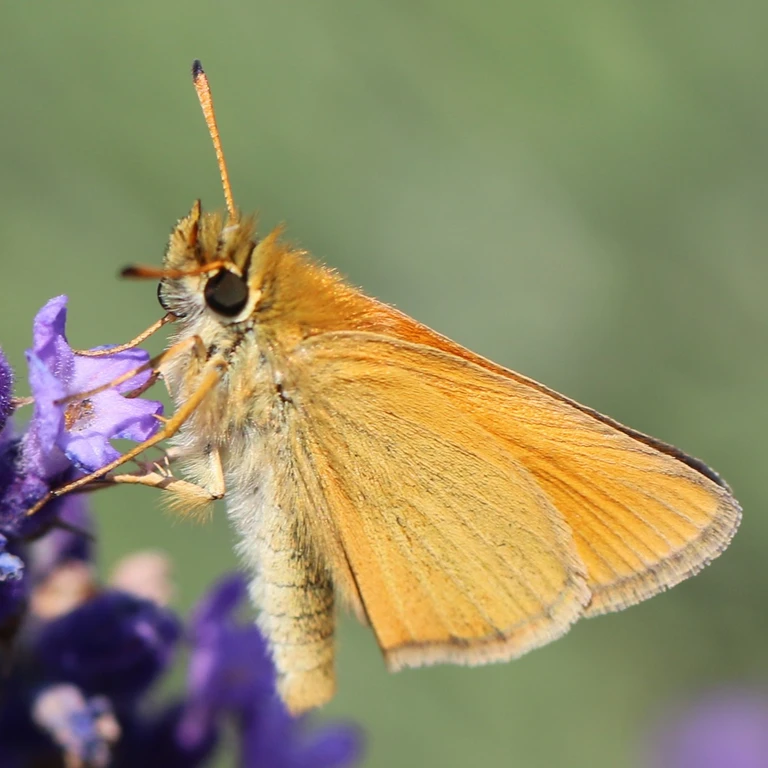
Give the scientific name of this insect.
Thymelicus lineola
